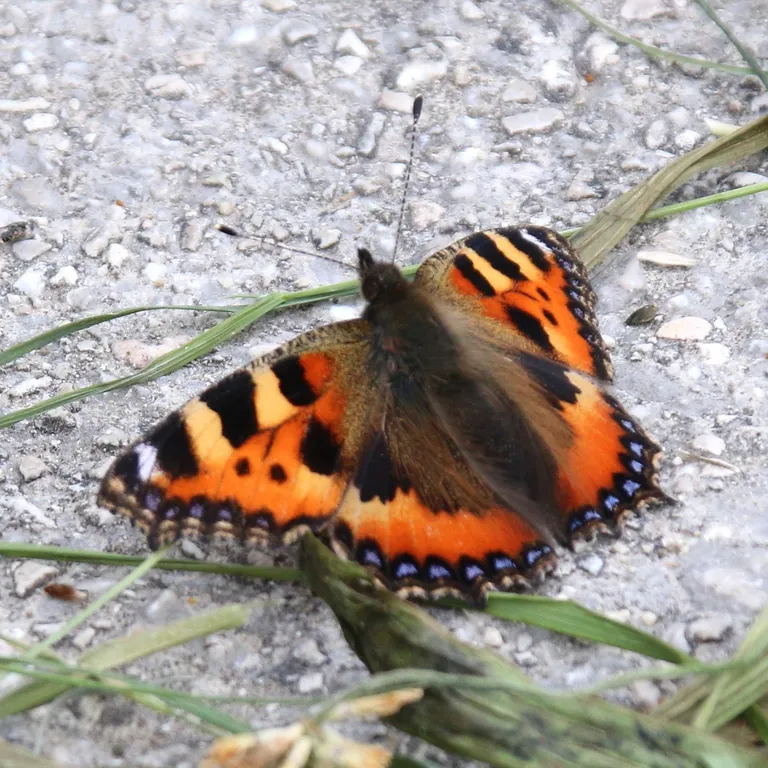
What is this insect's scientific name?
Aglais urticae
